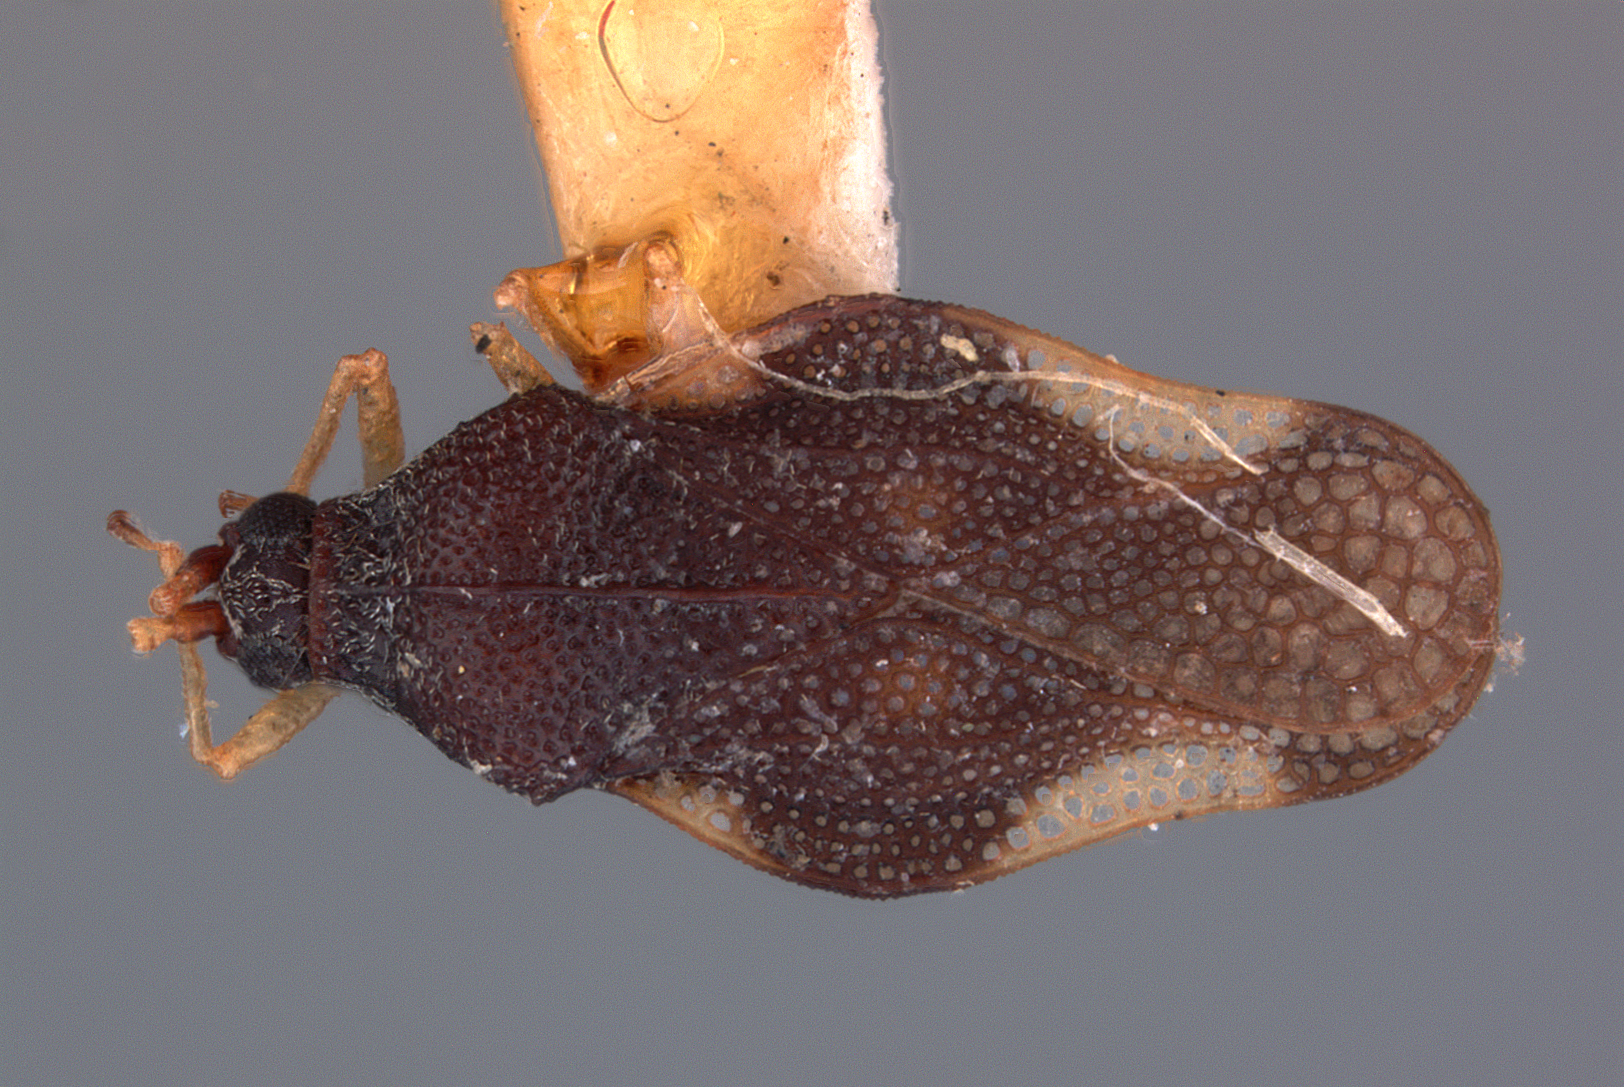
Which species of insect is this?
Eteoneus sarptus
